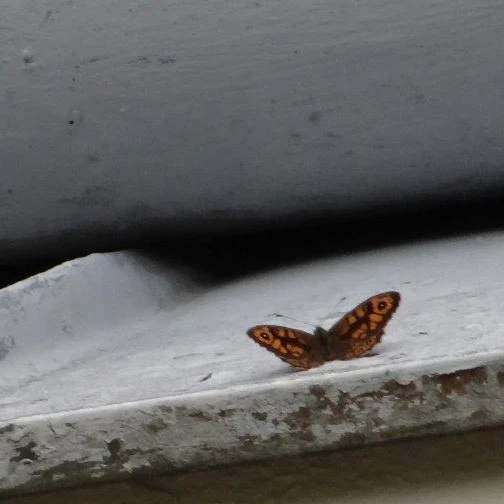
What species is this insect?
Lasiommata megera (also Pararge megera)
